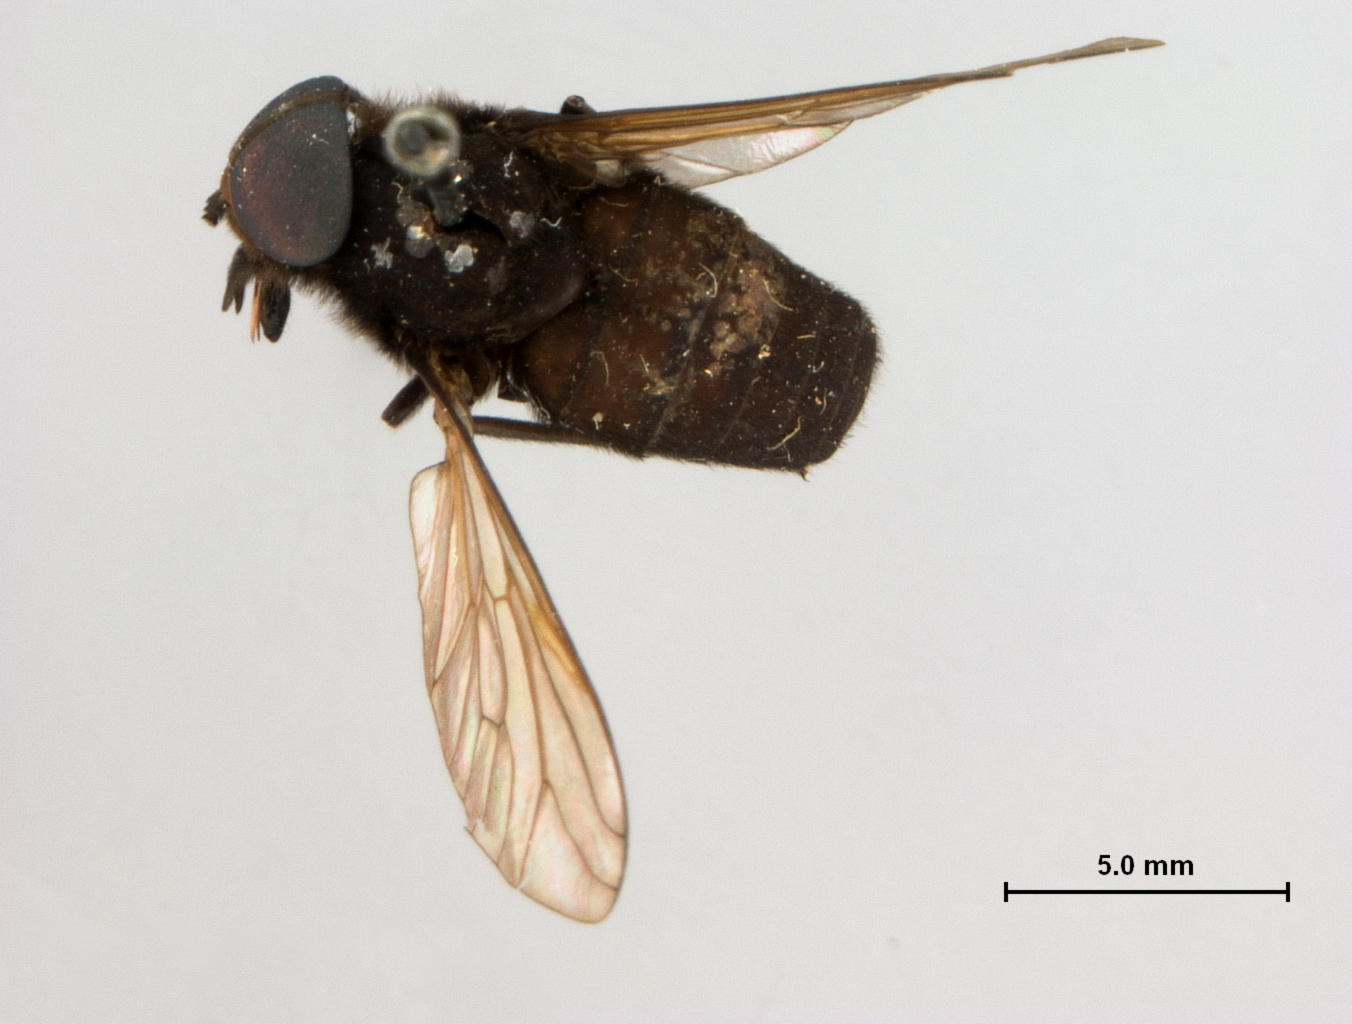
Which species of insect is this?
Cydistomyia crepuscularis
